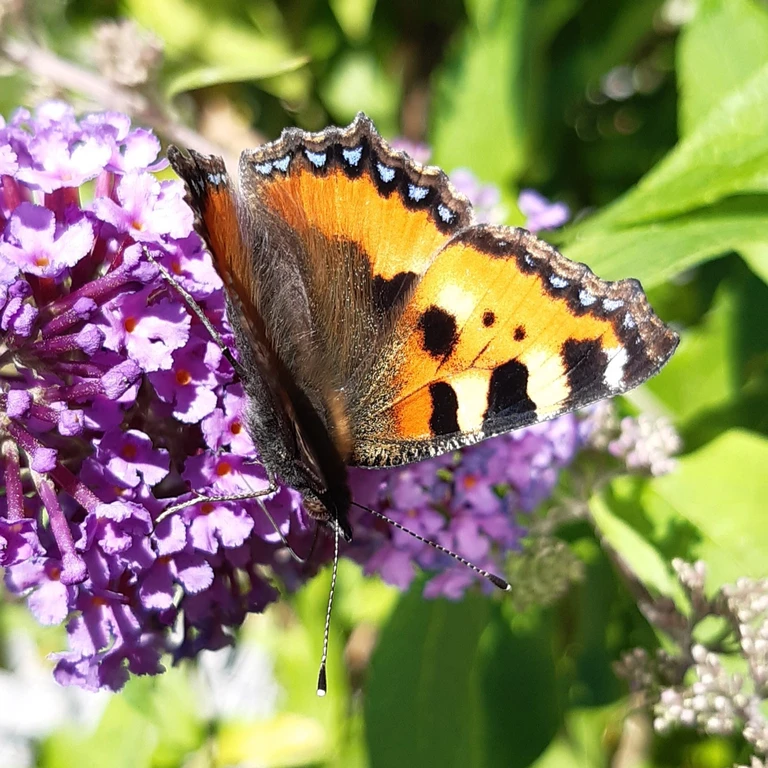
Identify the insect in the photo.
Aglais urticae
